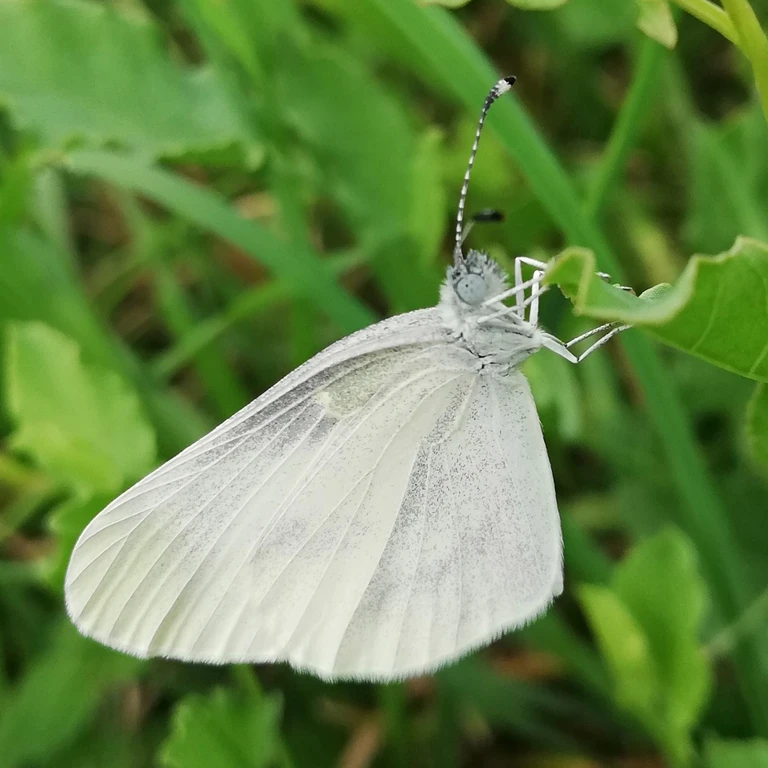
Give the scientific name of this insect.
Leptidea sinapis/juvernica
